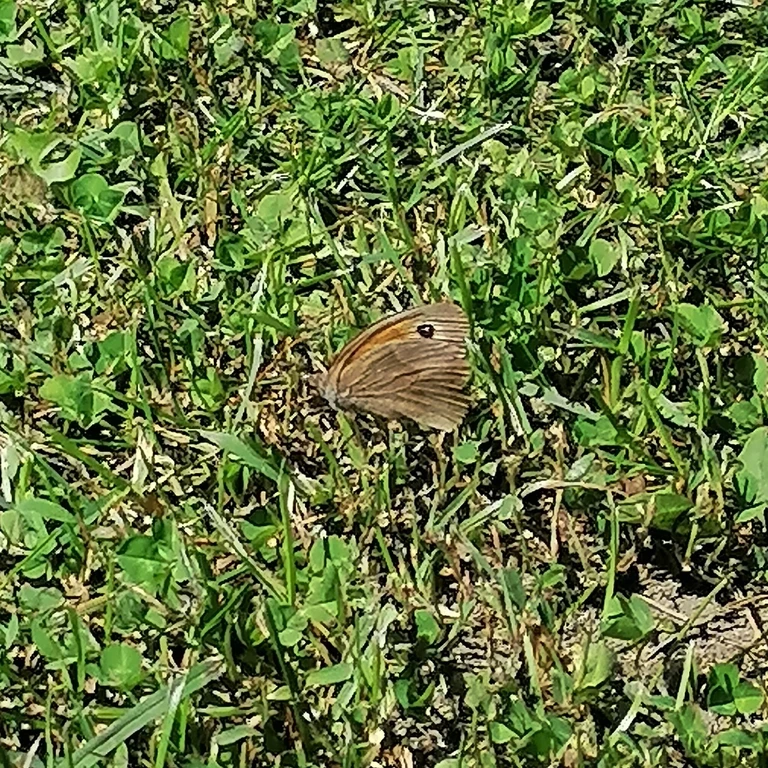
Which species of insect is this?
Maniola jurtina
